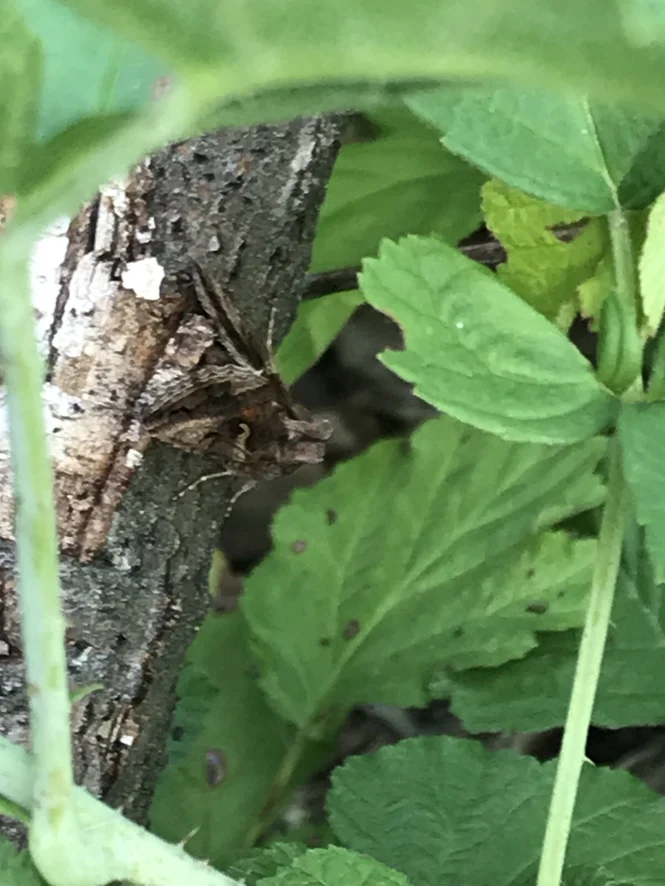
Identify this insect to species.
Autographa gamma
